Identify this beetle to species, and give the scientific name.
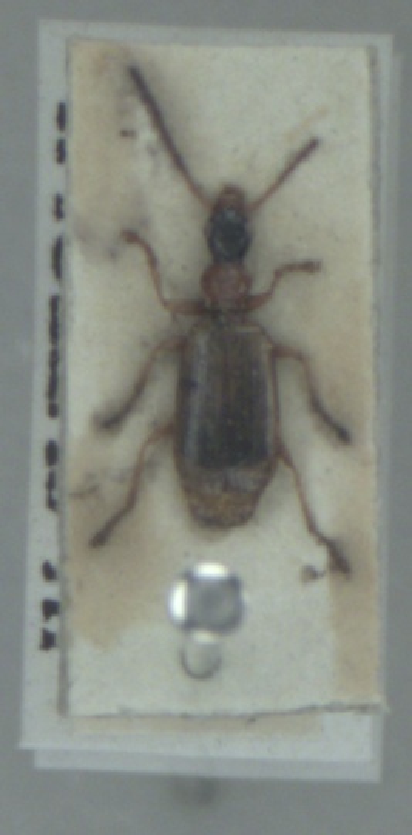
Demetrias atricapillus
